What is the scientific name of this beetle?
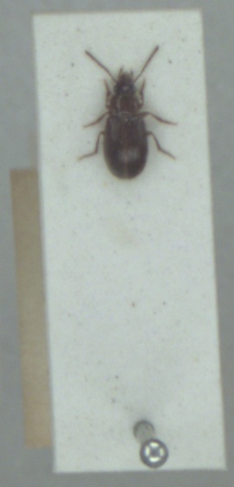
Bradycellus ruficollis
